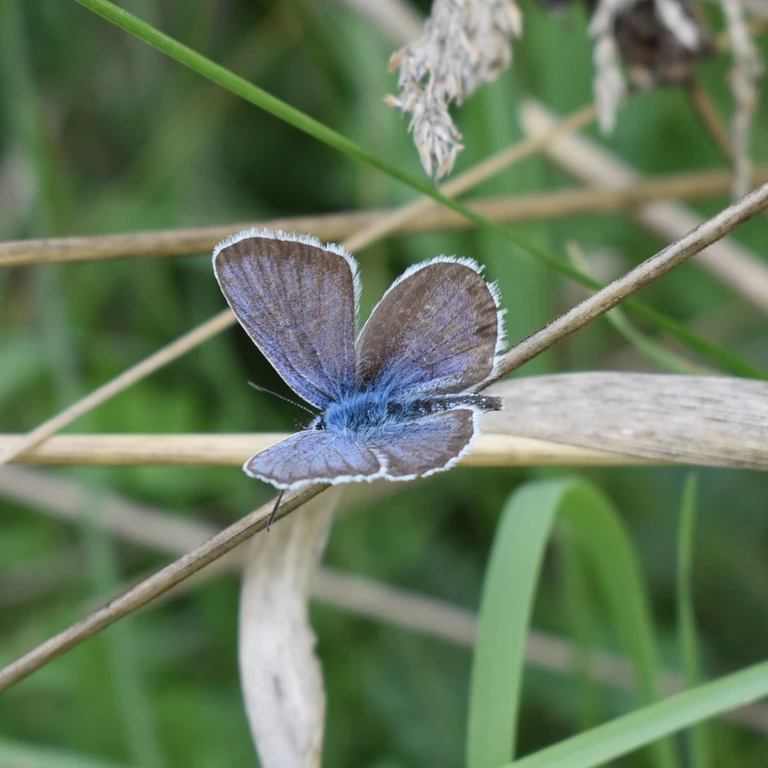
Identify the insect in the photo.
Plebejus argus
